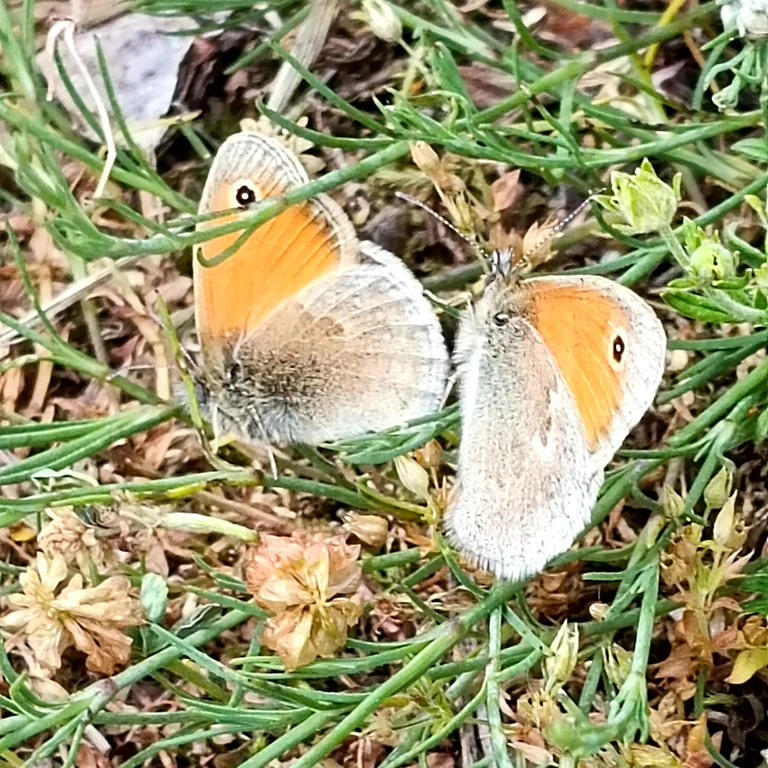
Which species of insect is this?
Coenonympha pamphilus
